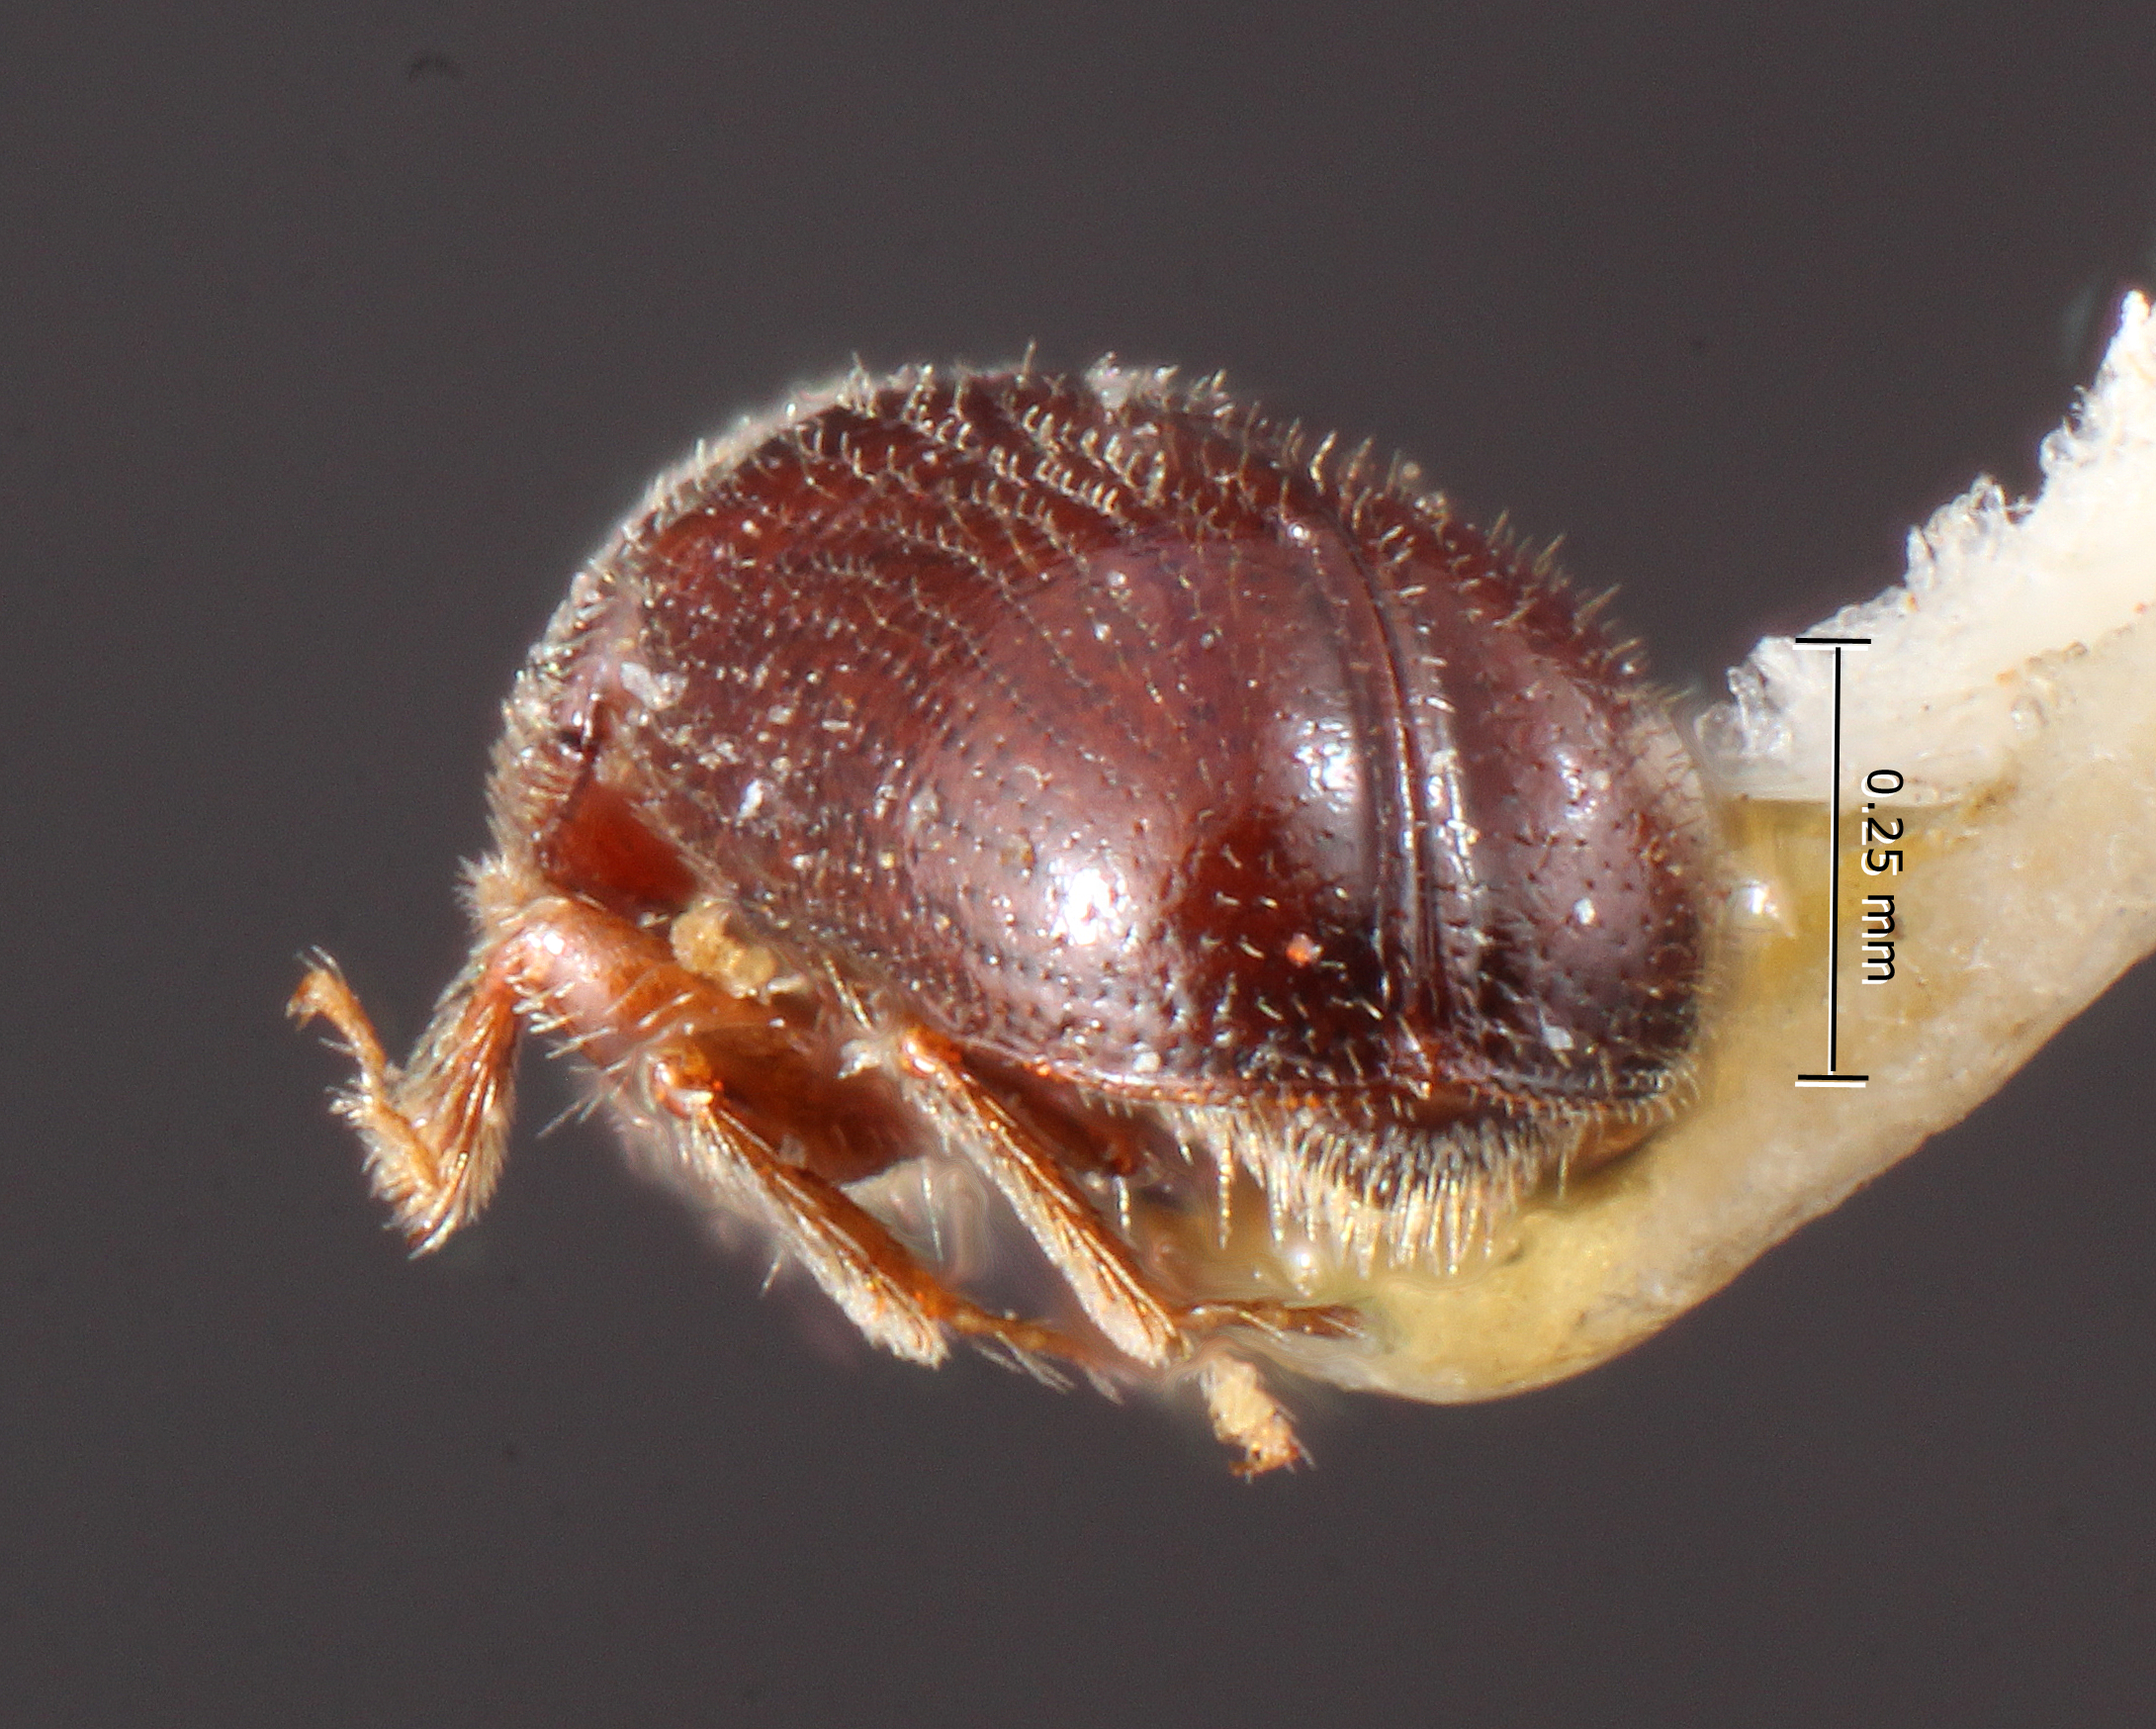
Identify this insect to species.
Pityophthorus inquietus
